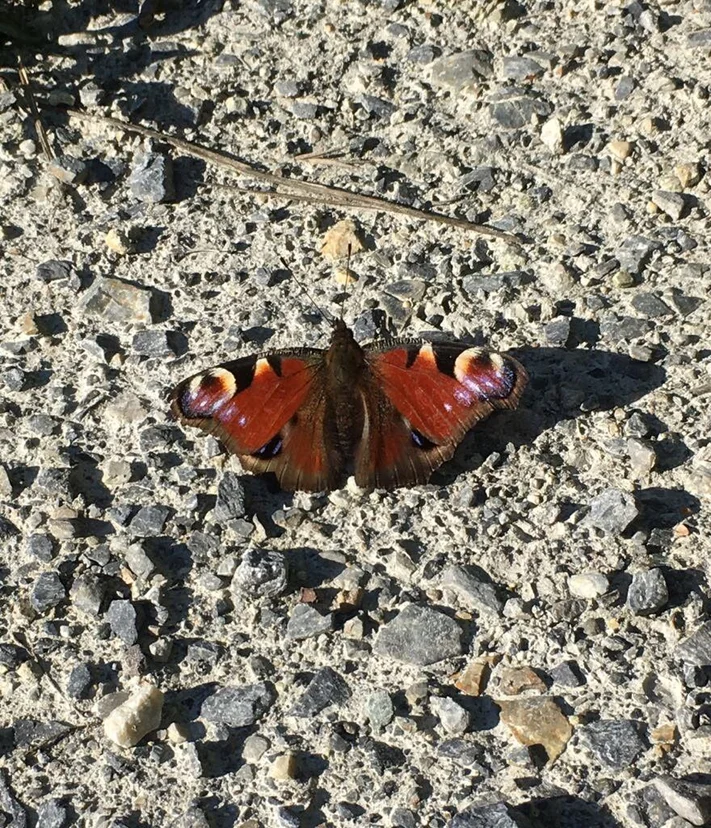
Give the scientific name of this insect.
Aglais io
